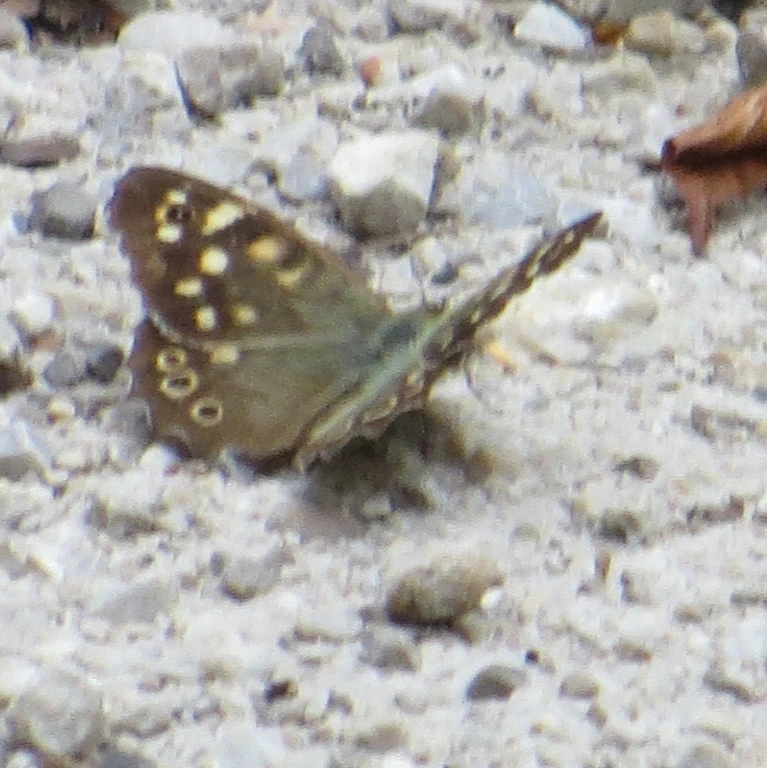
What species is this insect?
Pararge aegeria
